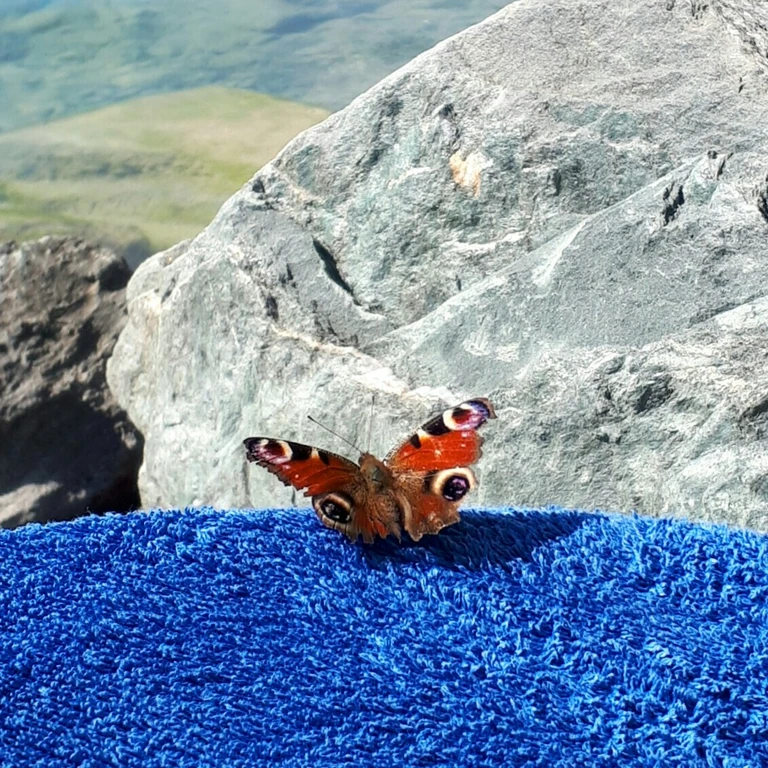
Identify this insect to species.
Aglais io
